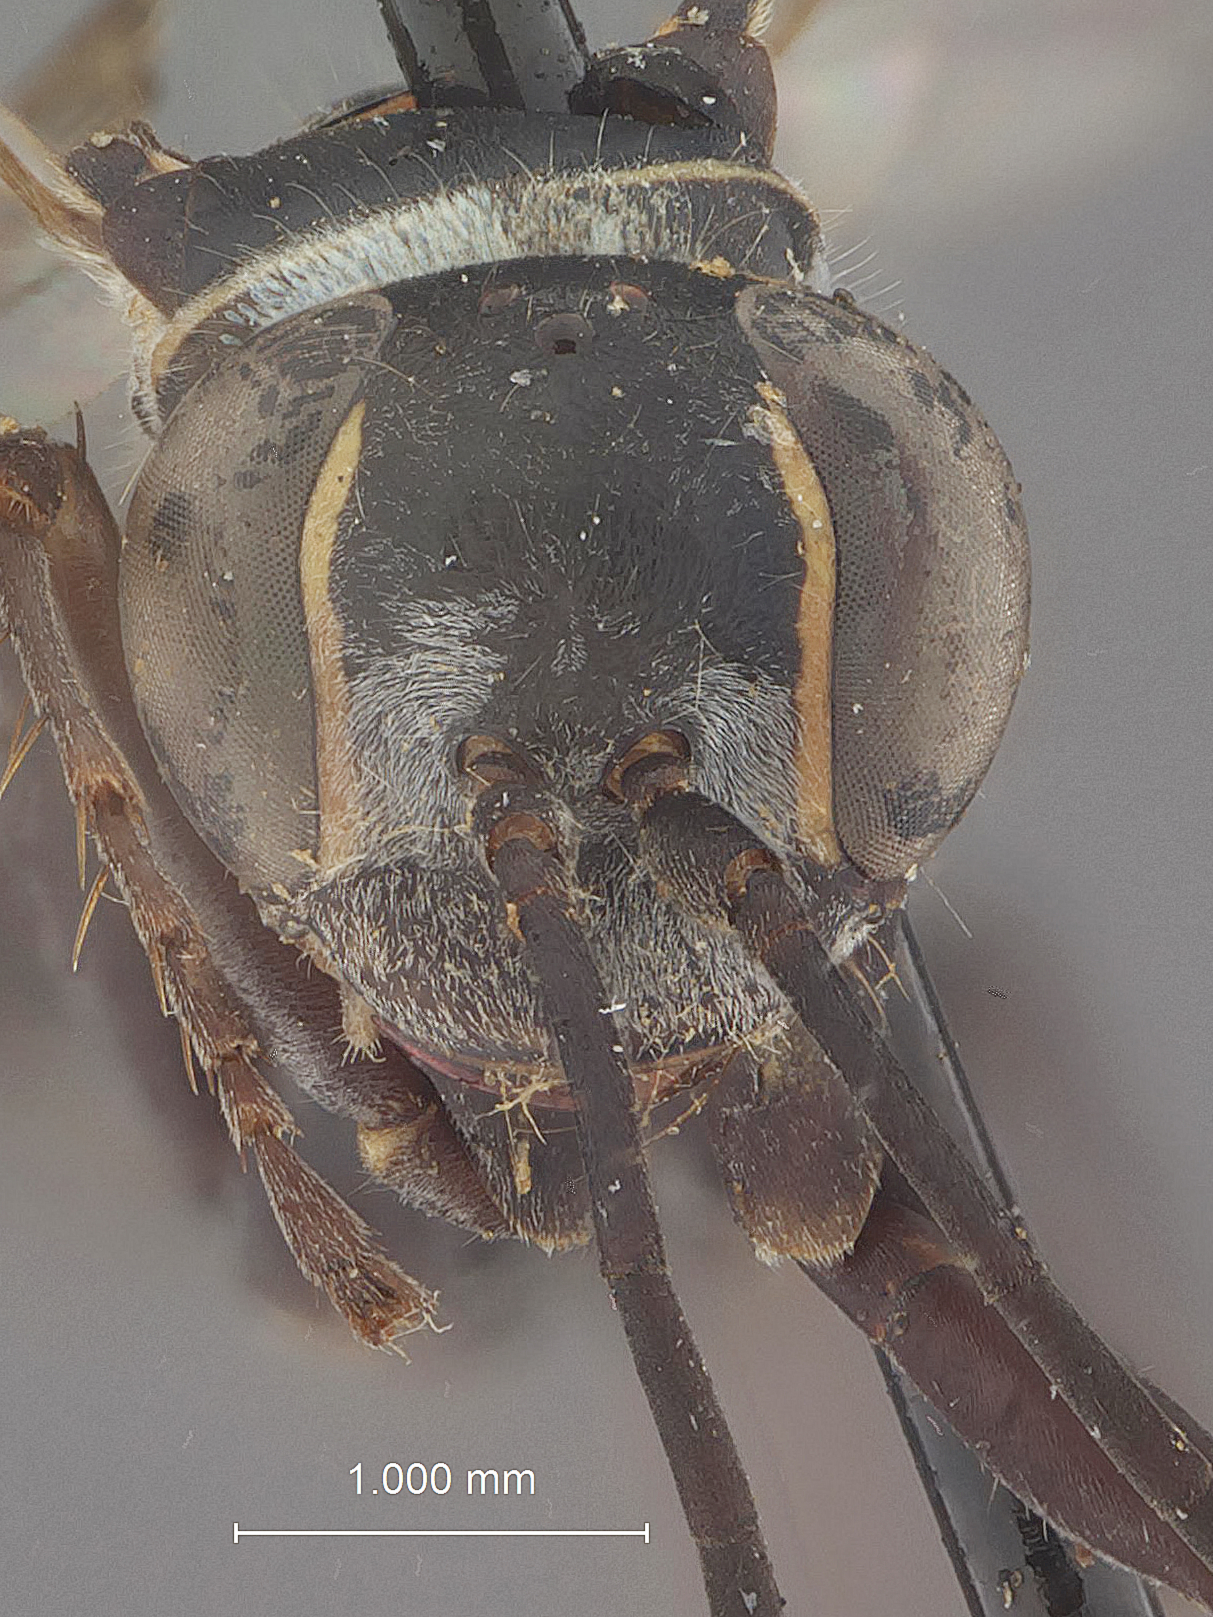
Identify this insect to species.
Episyron bakeri
